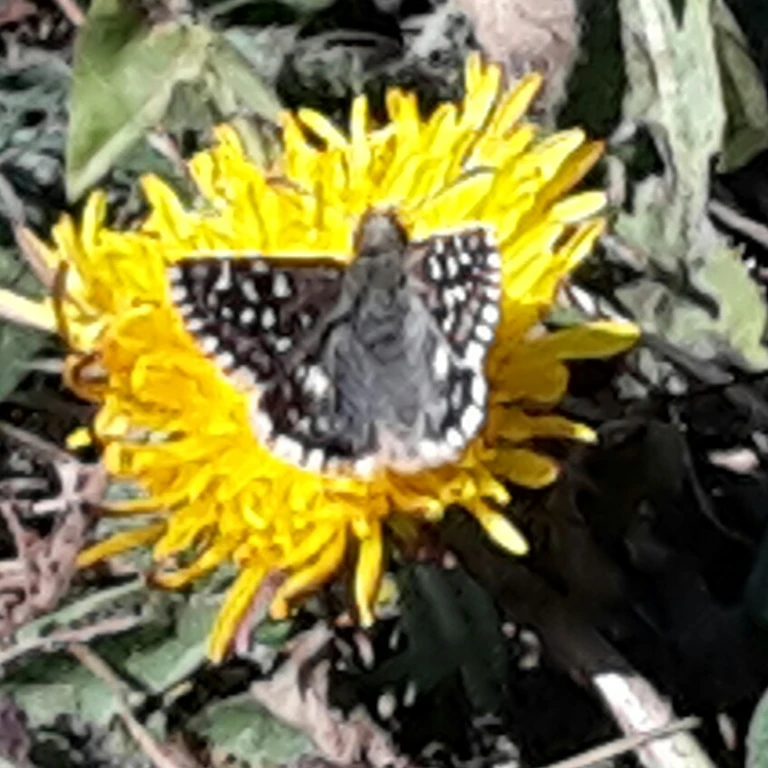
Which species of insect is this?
Pyrgus malvae
